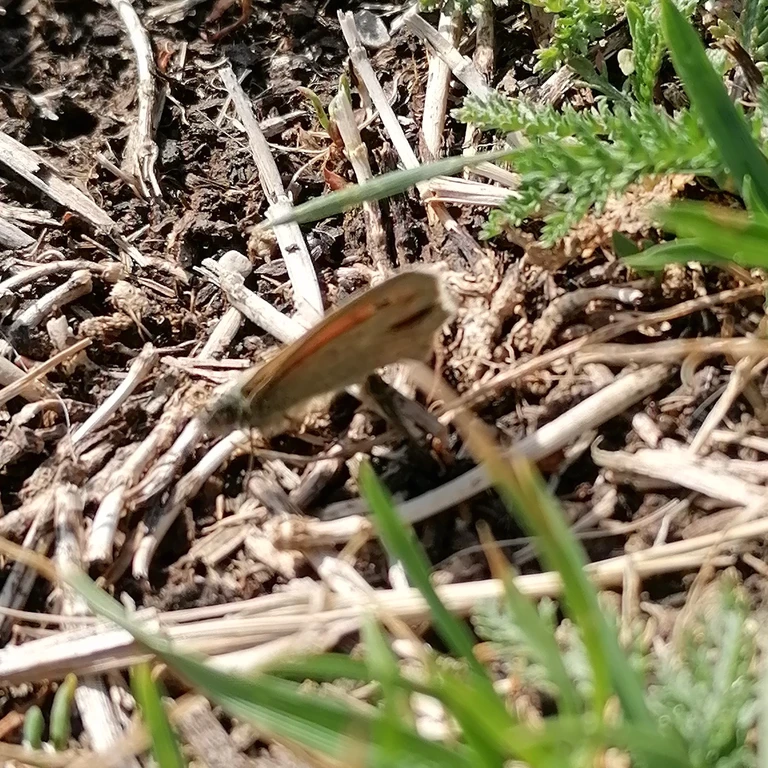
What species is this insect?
Coenonympha pamphilus
